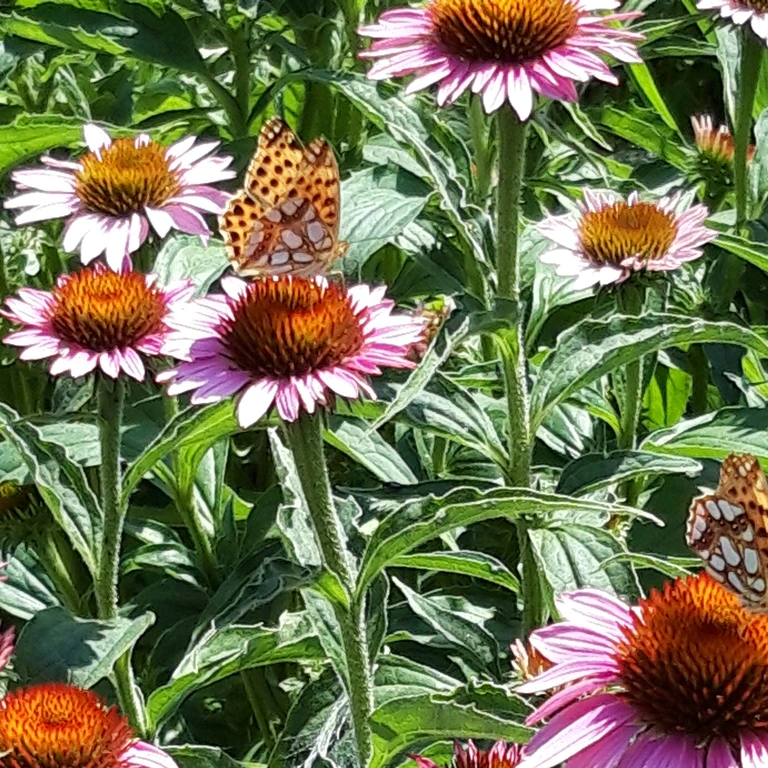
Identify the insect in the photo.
Issoria lathonia
